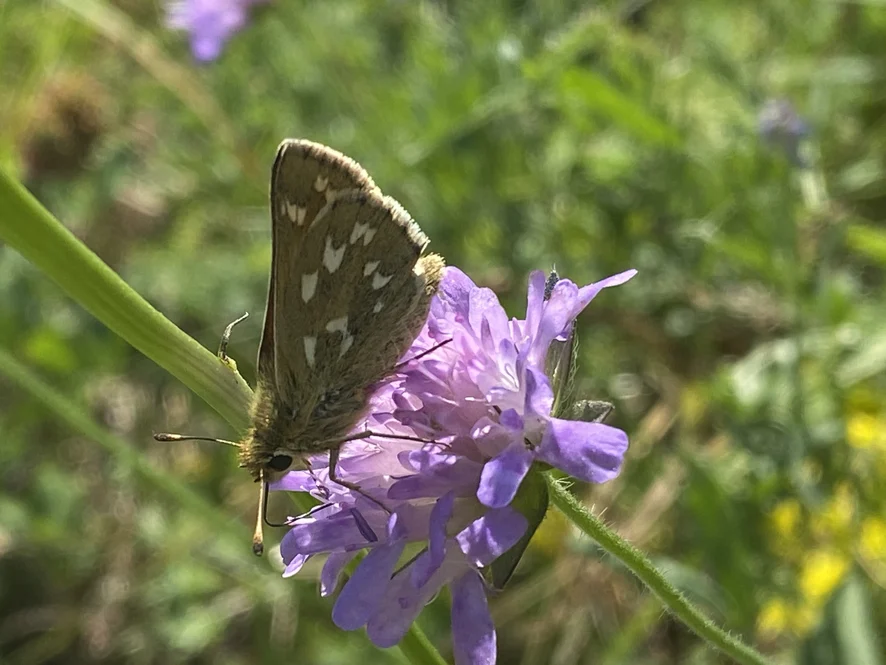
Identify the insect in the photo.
Hesperia comma
